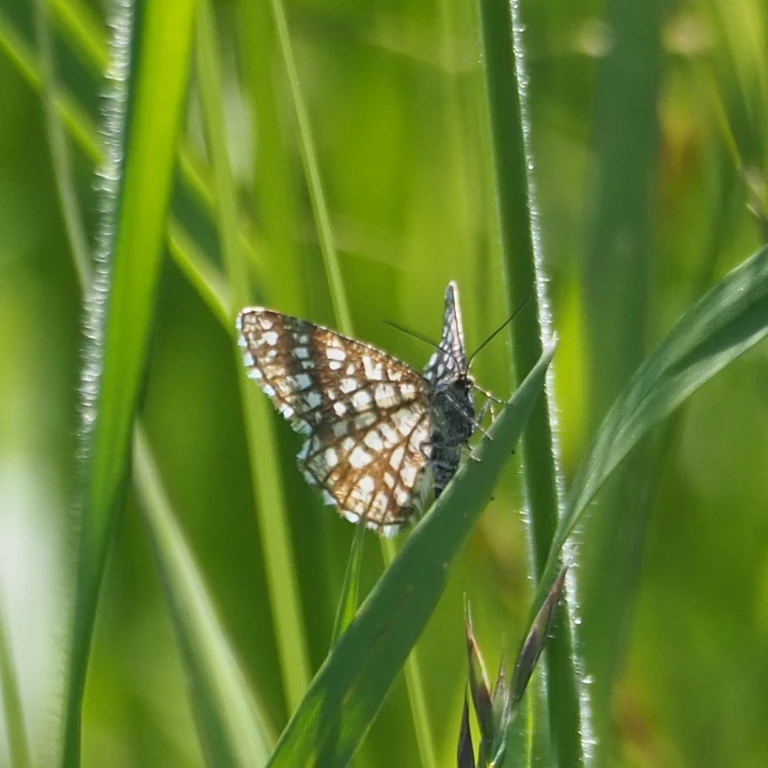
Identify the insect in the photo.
Chiasmia clathrata
